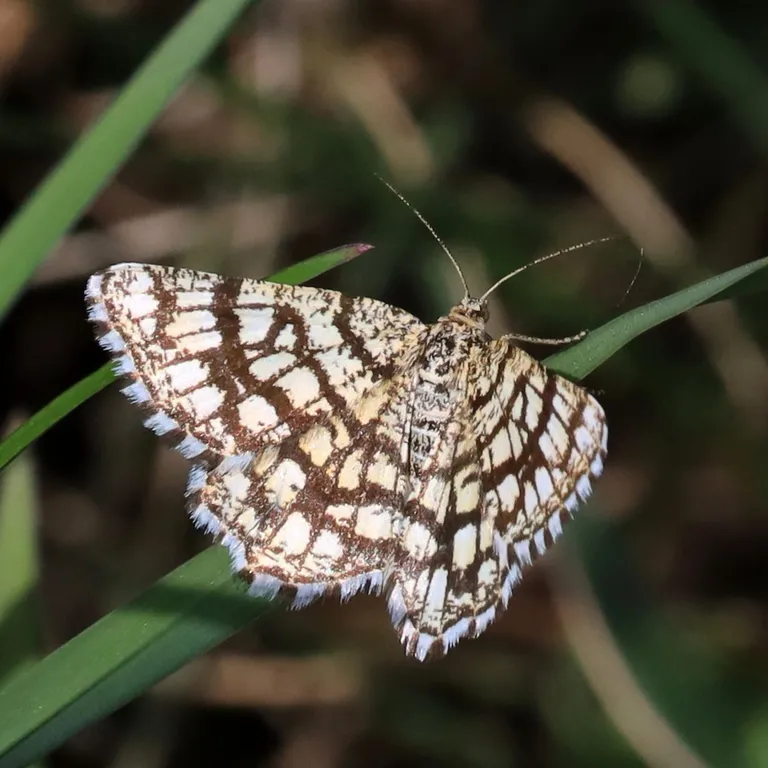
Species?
Chiasmia clathrata
